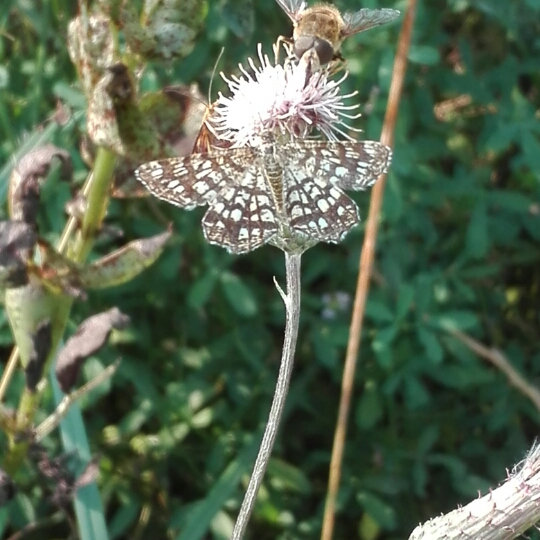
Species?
Chiasmia clathrata
